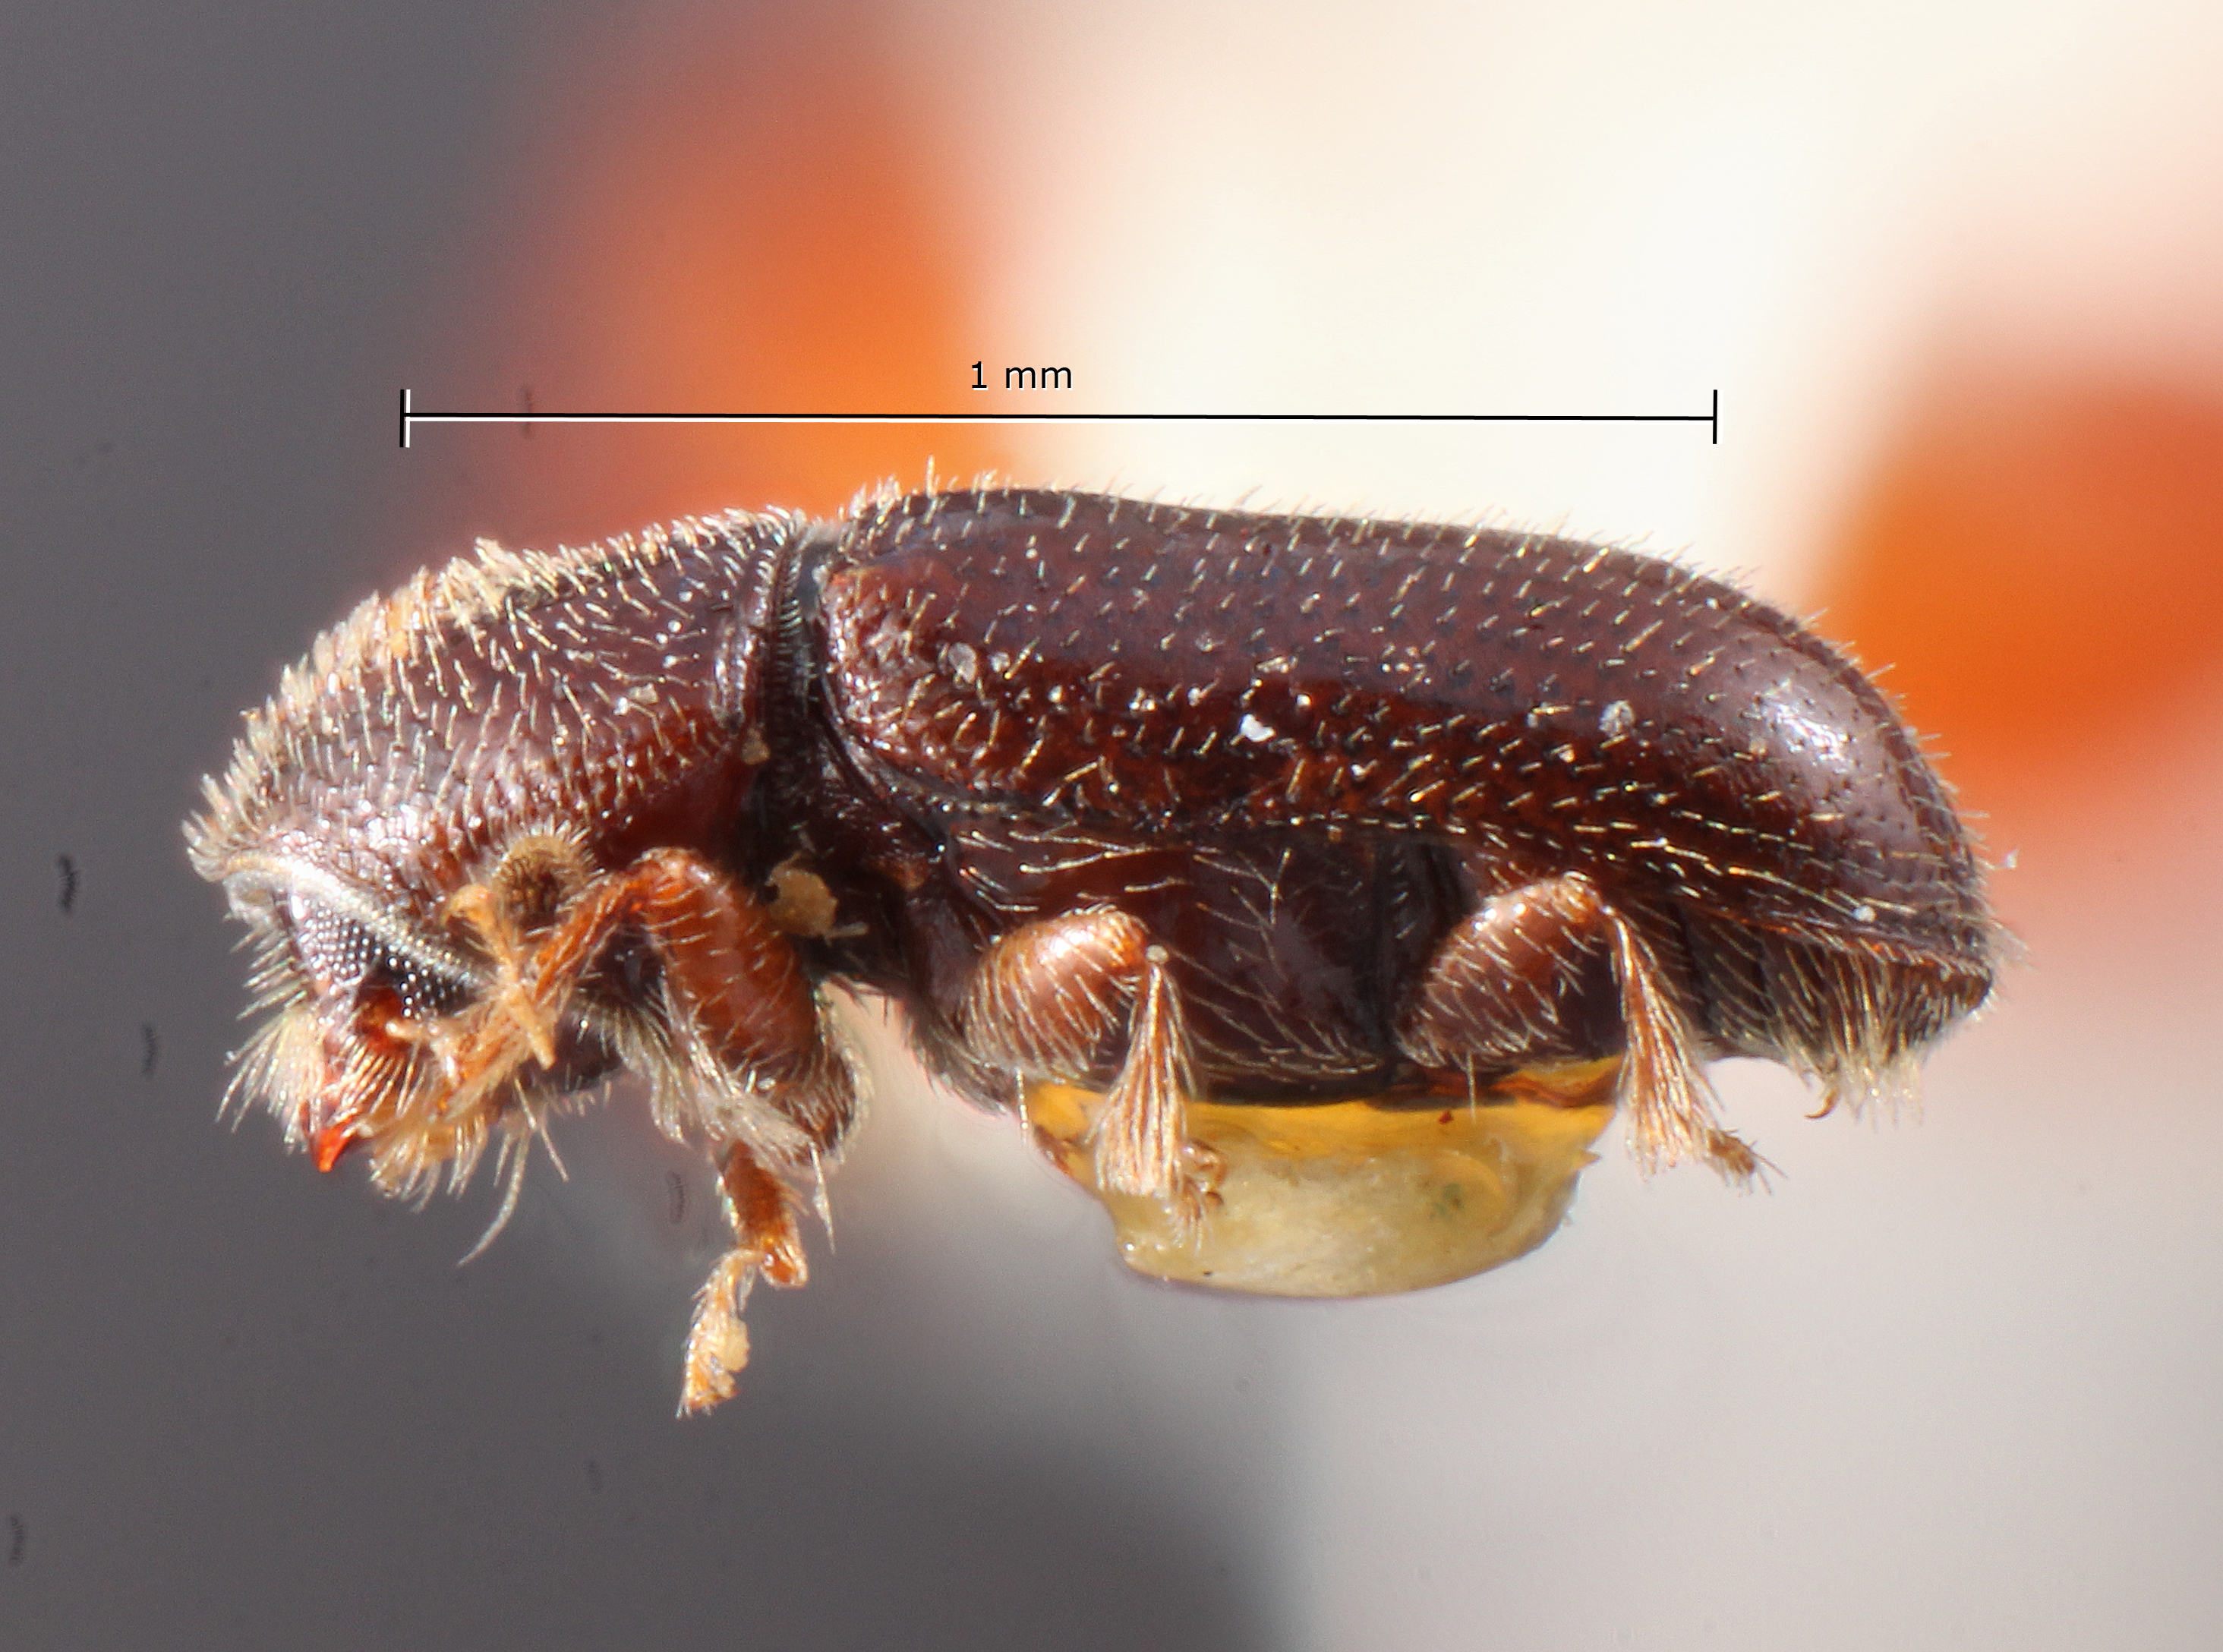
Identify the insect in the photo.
Pityophthorus inquietus
